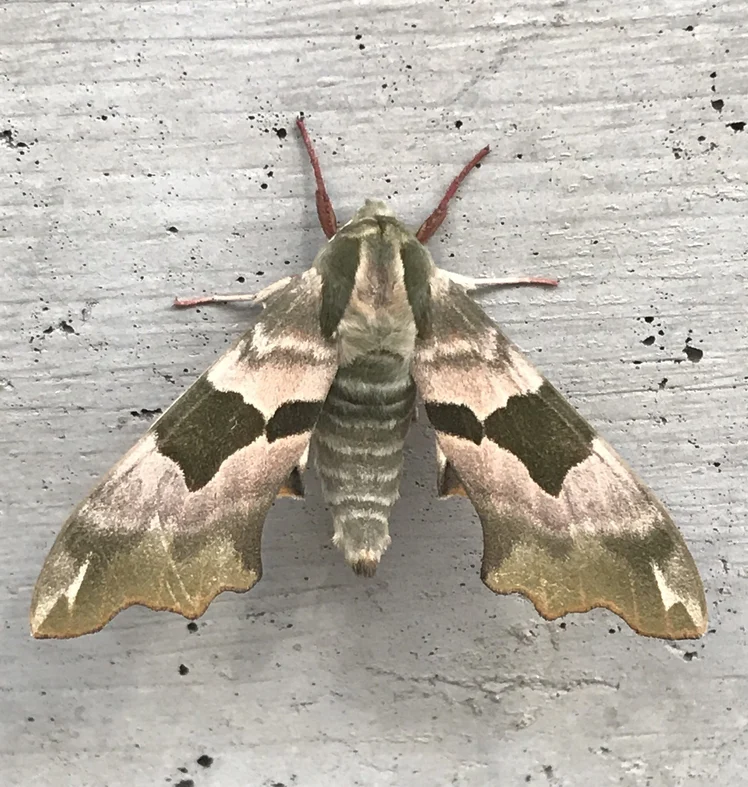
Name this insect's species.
Mimas tiliae
